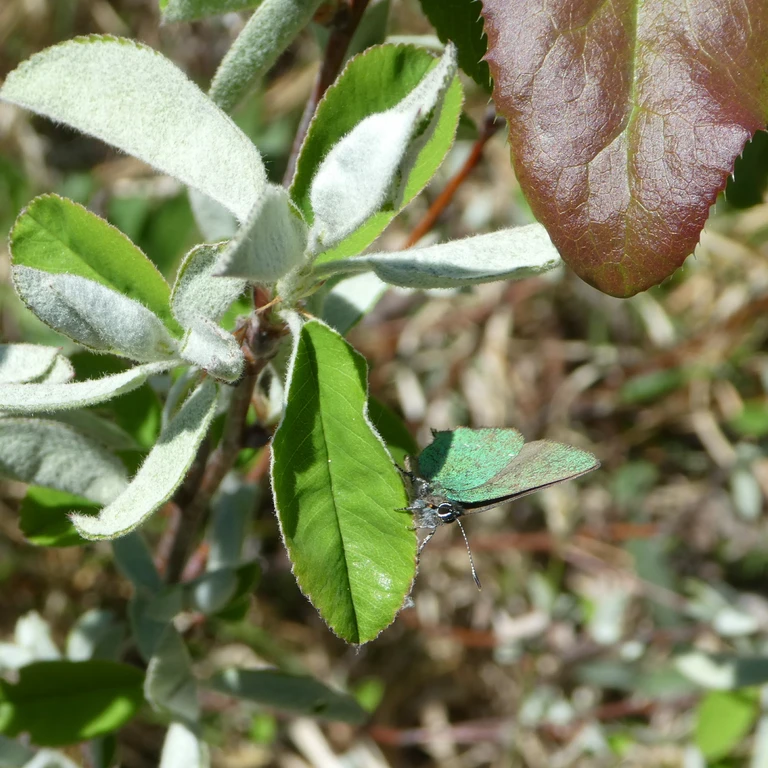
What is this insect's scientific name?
Callophrys rubi
